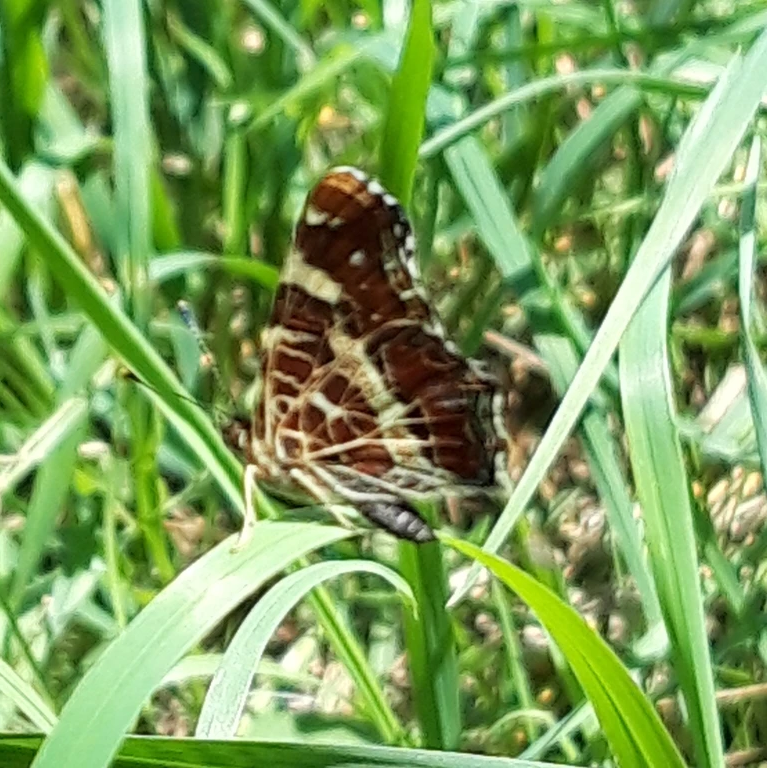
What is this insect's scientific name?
Araschnia levana
